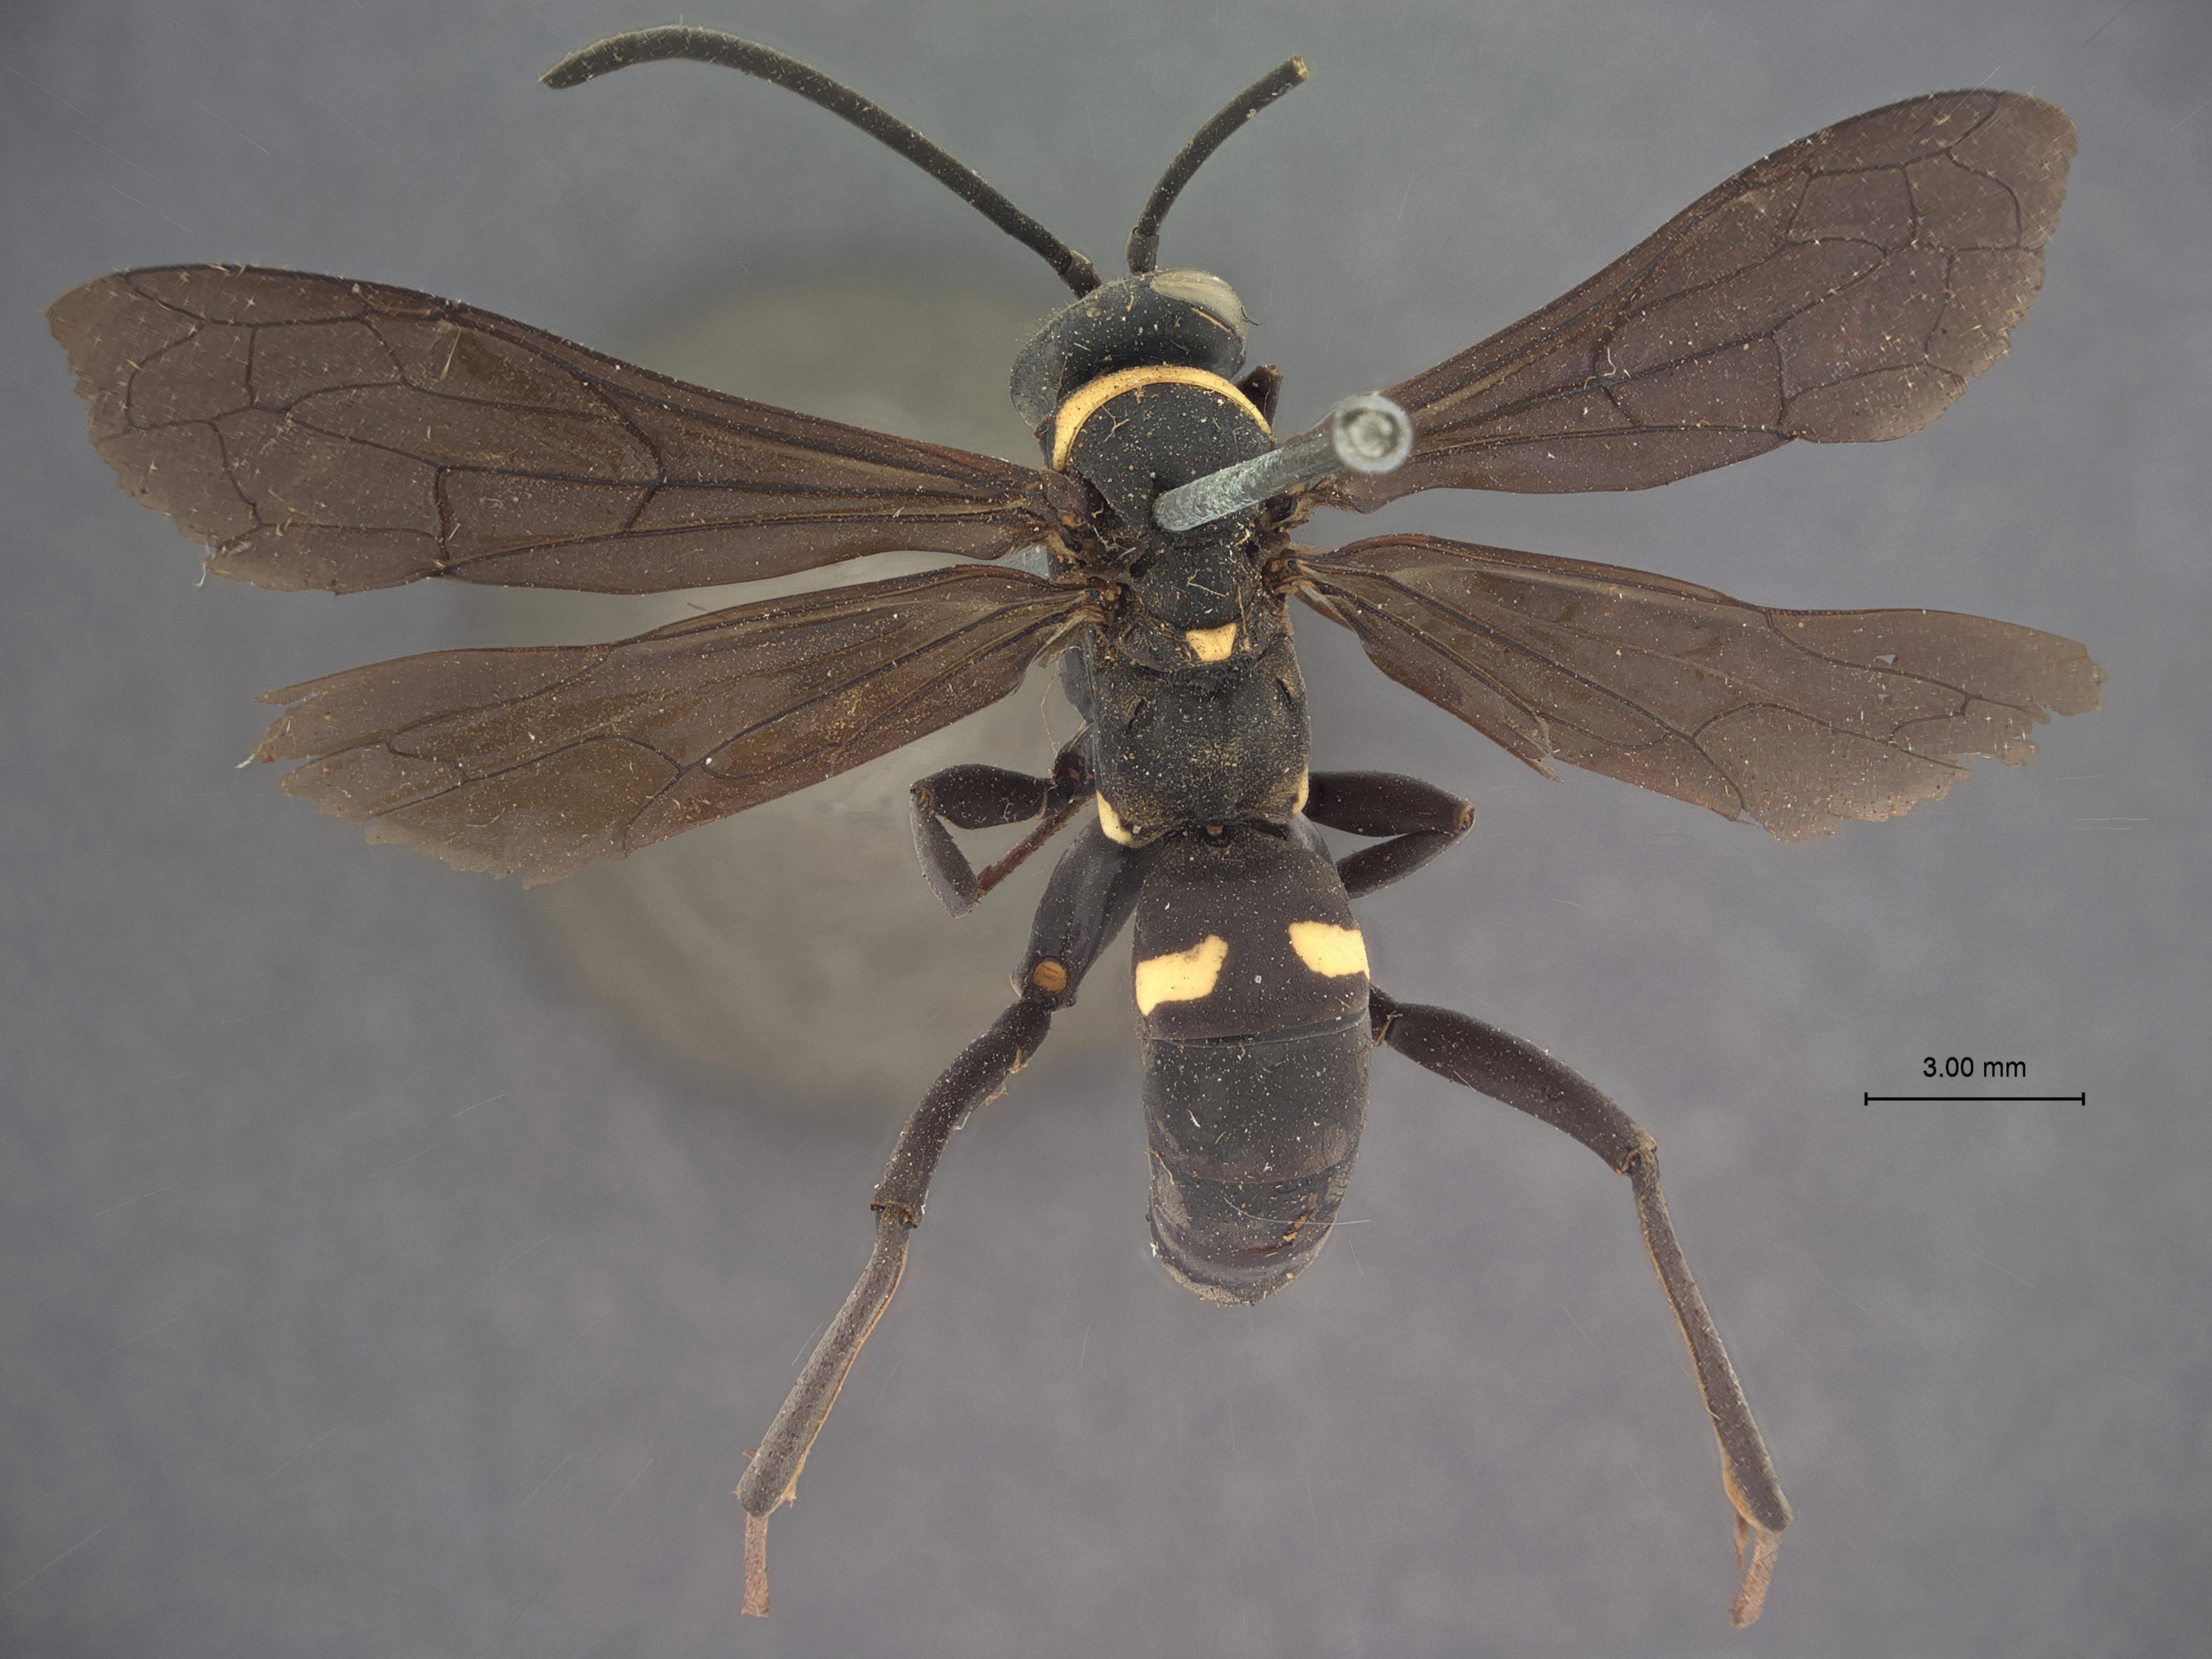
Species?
Ceropales texana
